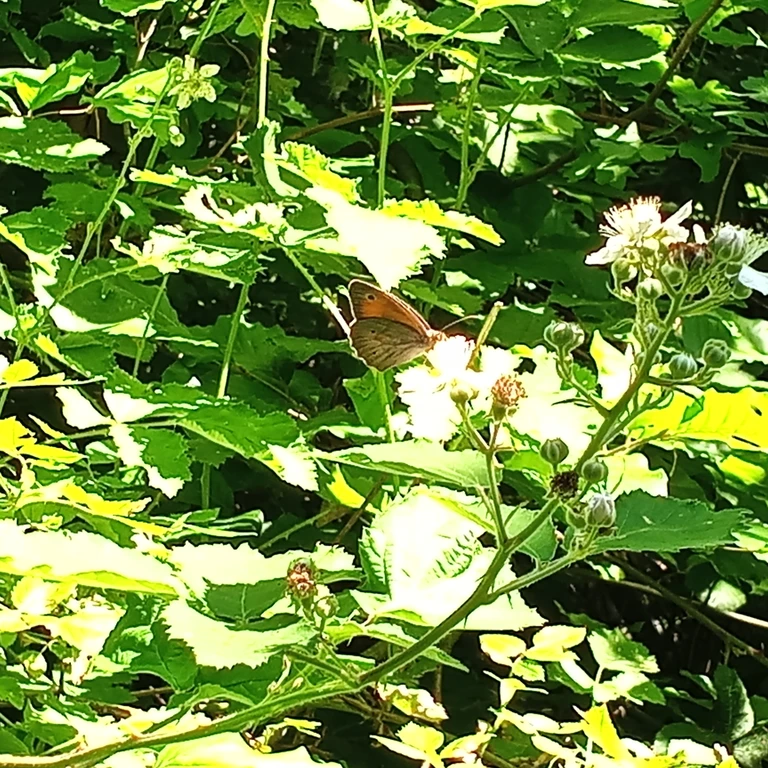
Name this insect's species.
Maniola jurtina
